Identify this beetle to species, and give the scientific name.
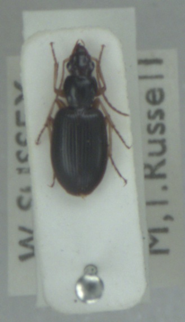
Paranchus albipes
